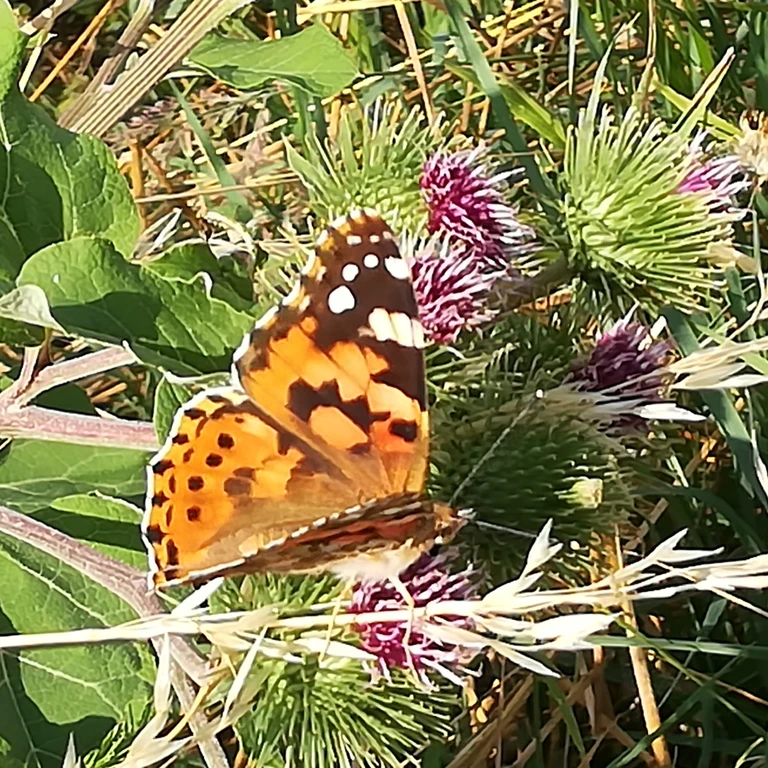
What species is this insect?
Vanessa cardui
